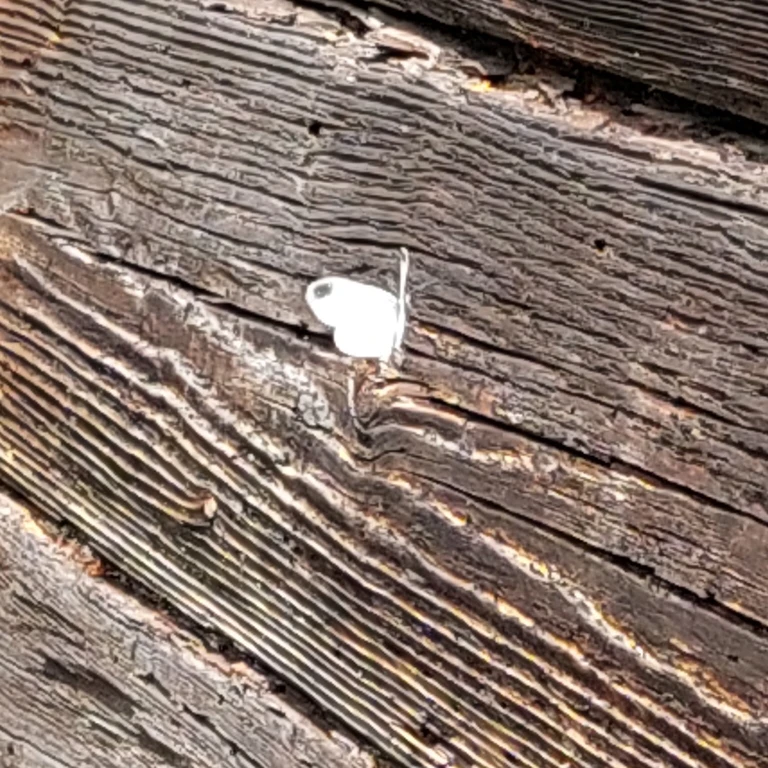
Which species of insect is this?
Leptidea sinapis/juvernica
